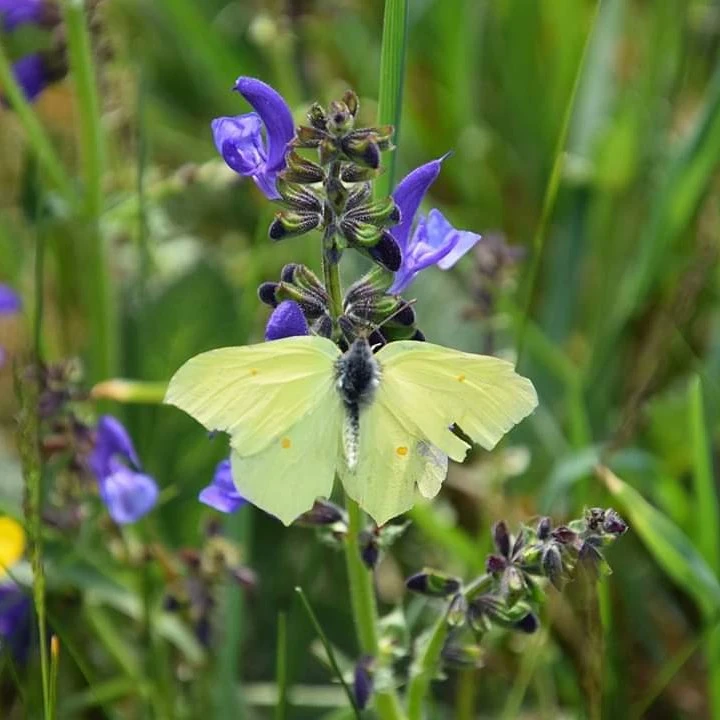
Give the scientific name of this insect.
Gonepteryx rhamni
